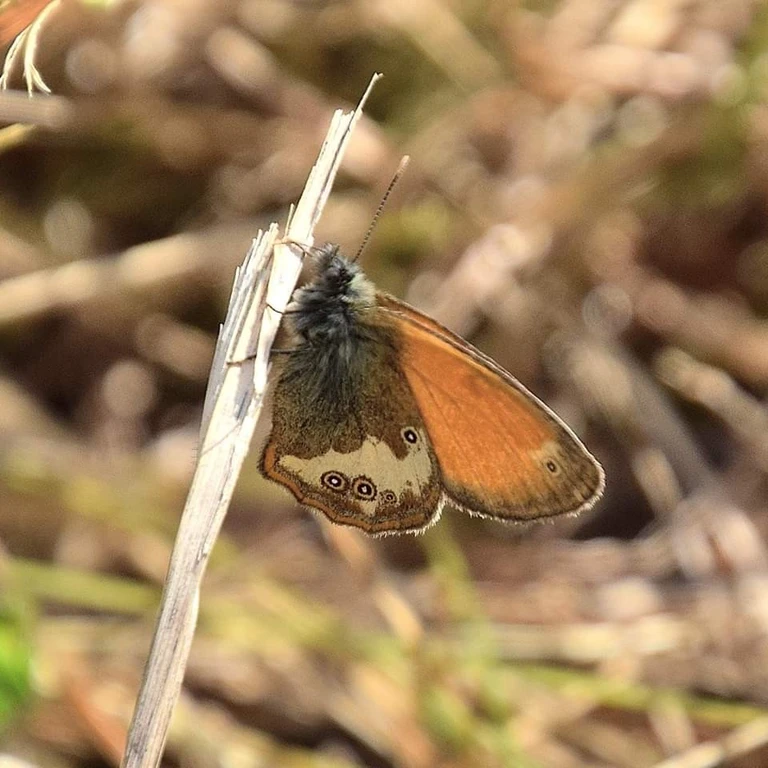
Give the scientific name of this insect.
Coenonympha arcania
